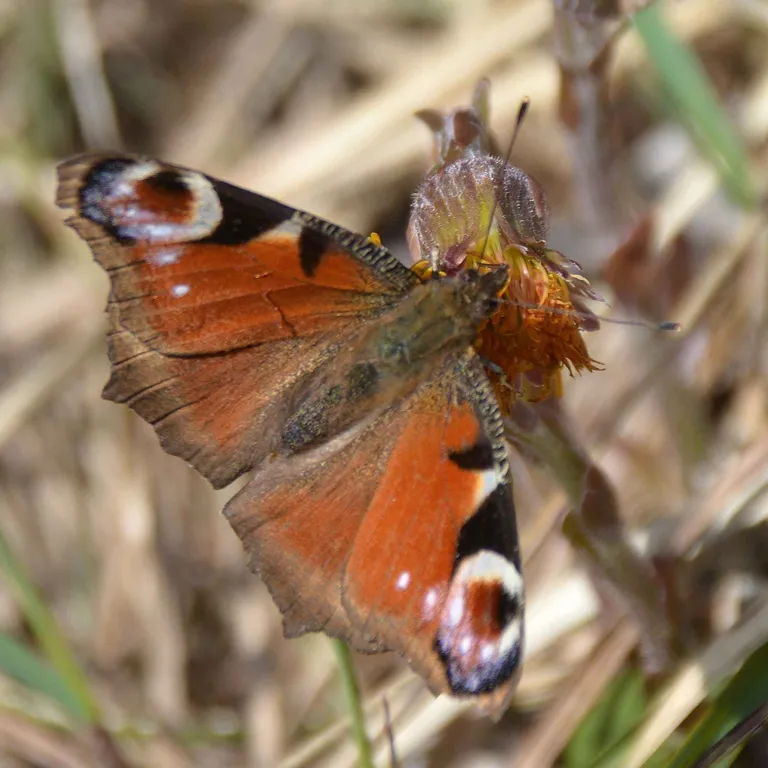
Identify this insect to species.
Aglais io
